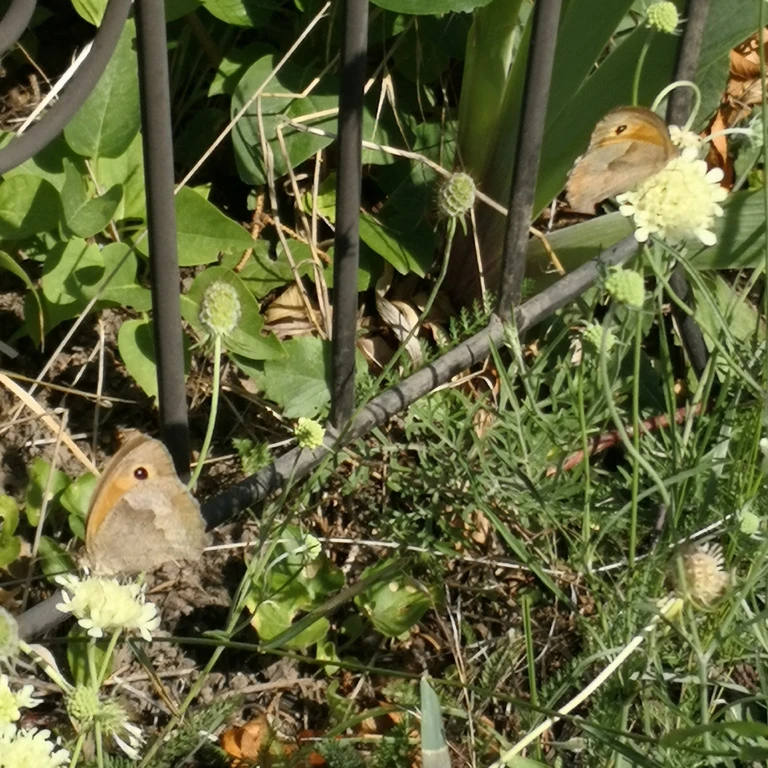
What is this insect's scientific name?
Maniola jurtina
